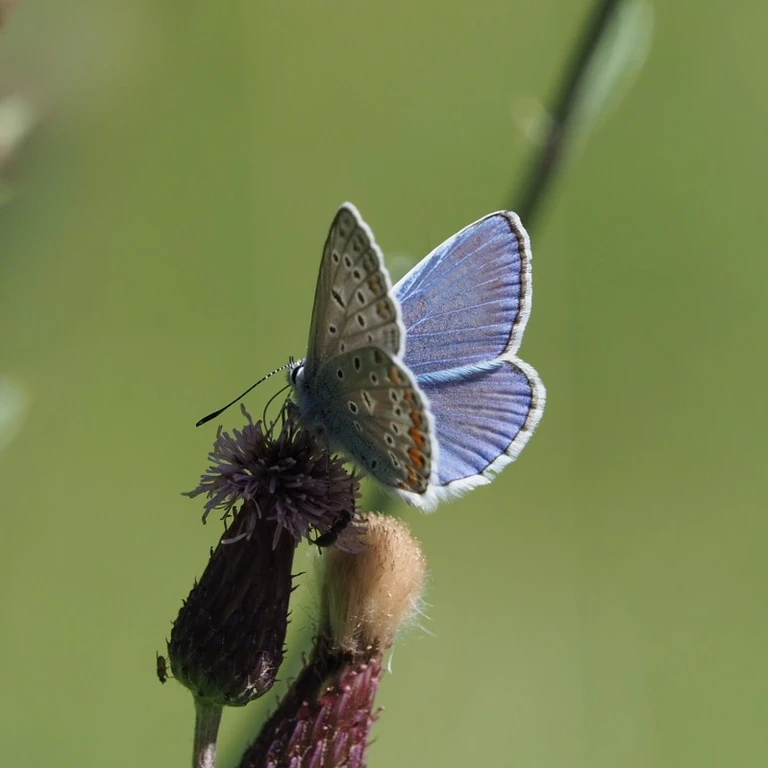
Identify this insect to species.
Polyommatus icarus
